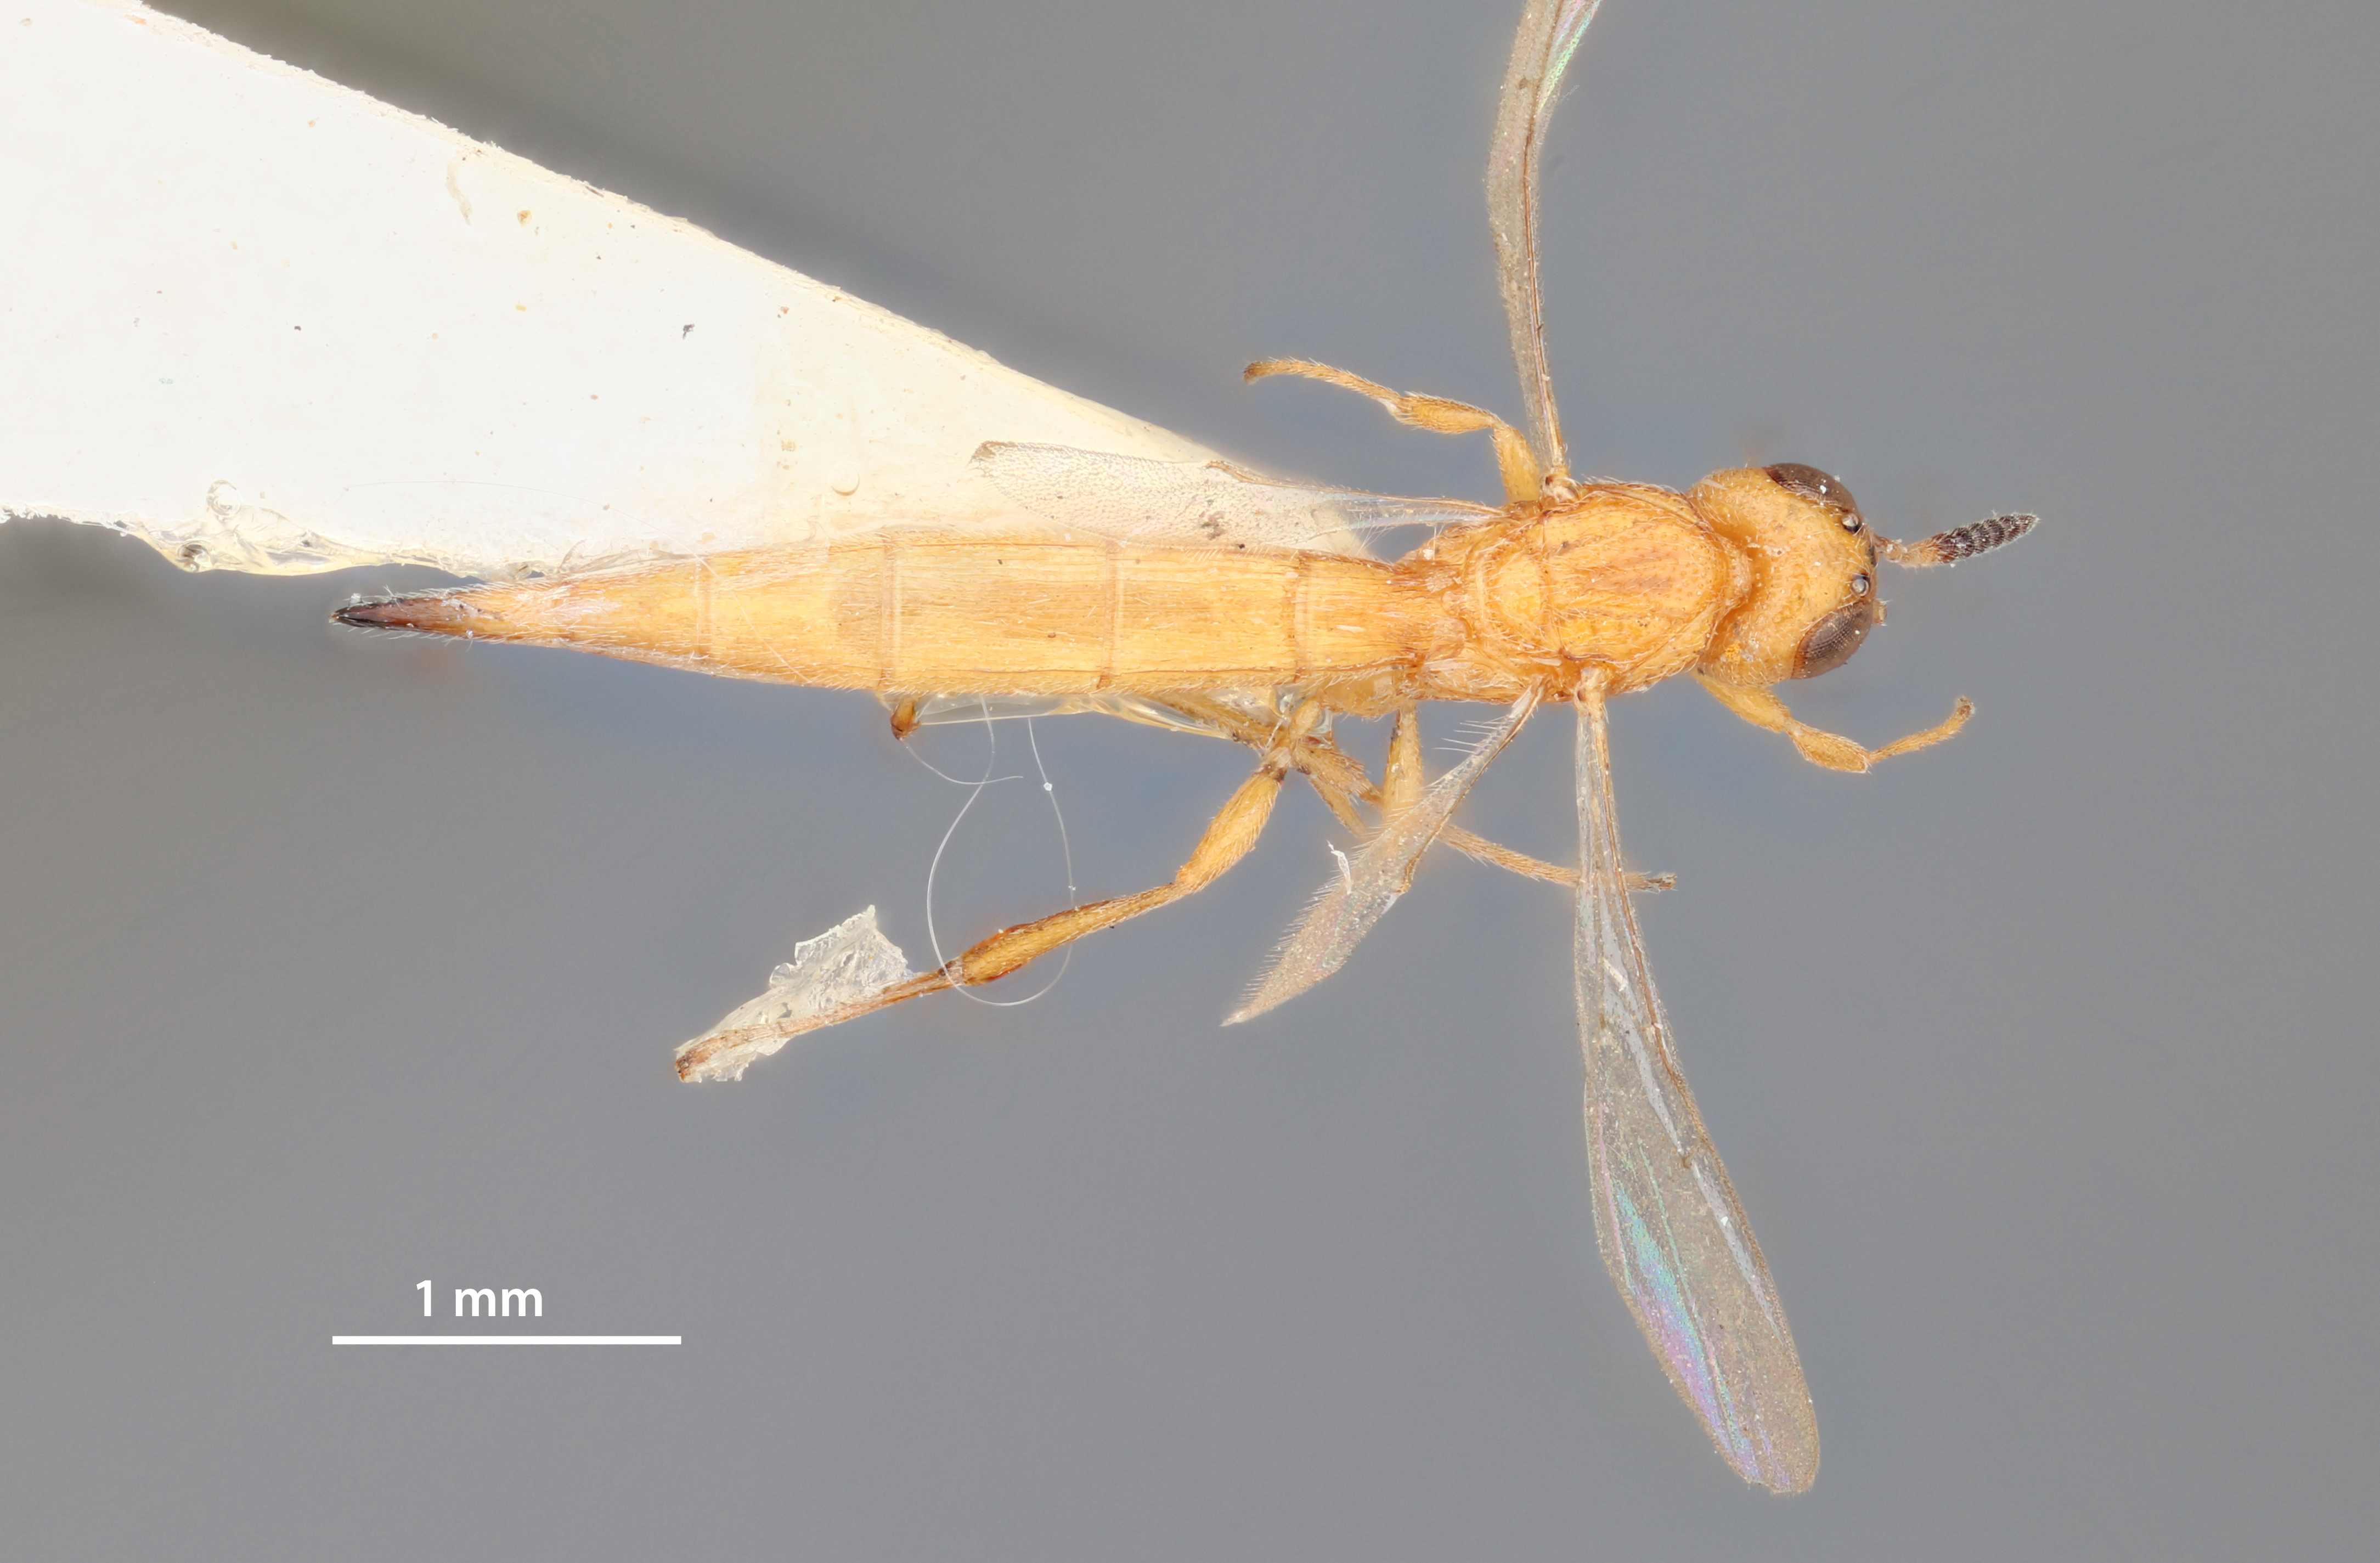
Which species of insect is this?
Macroteleia chandelii
